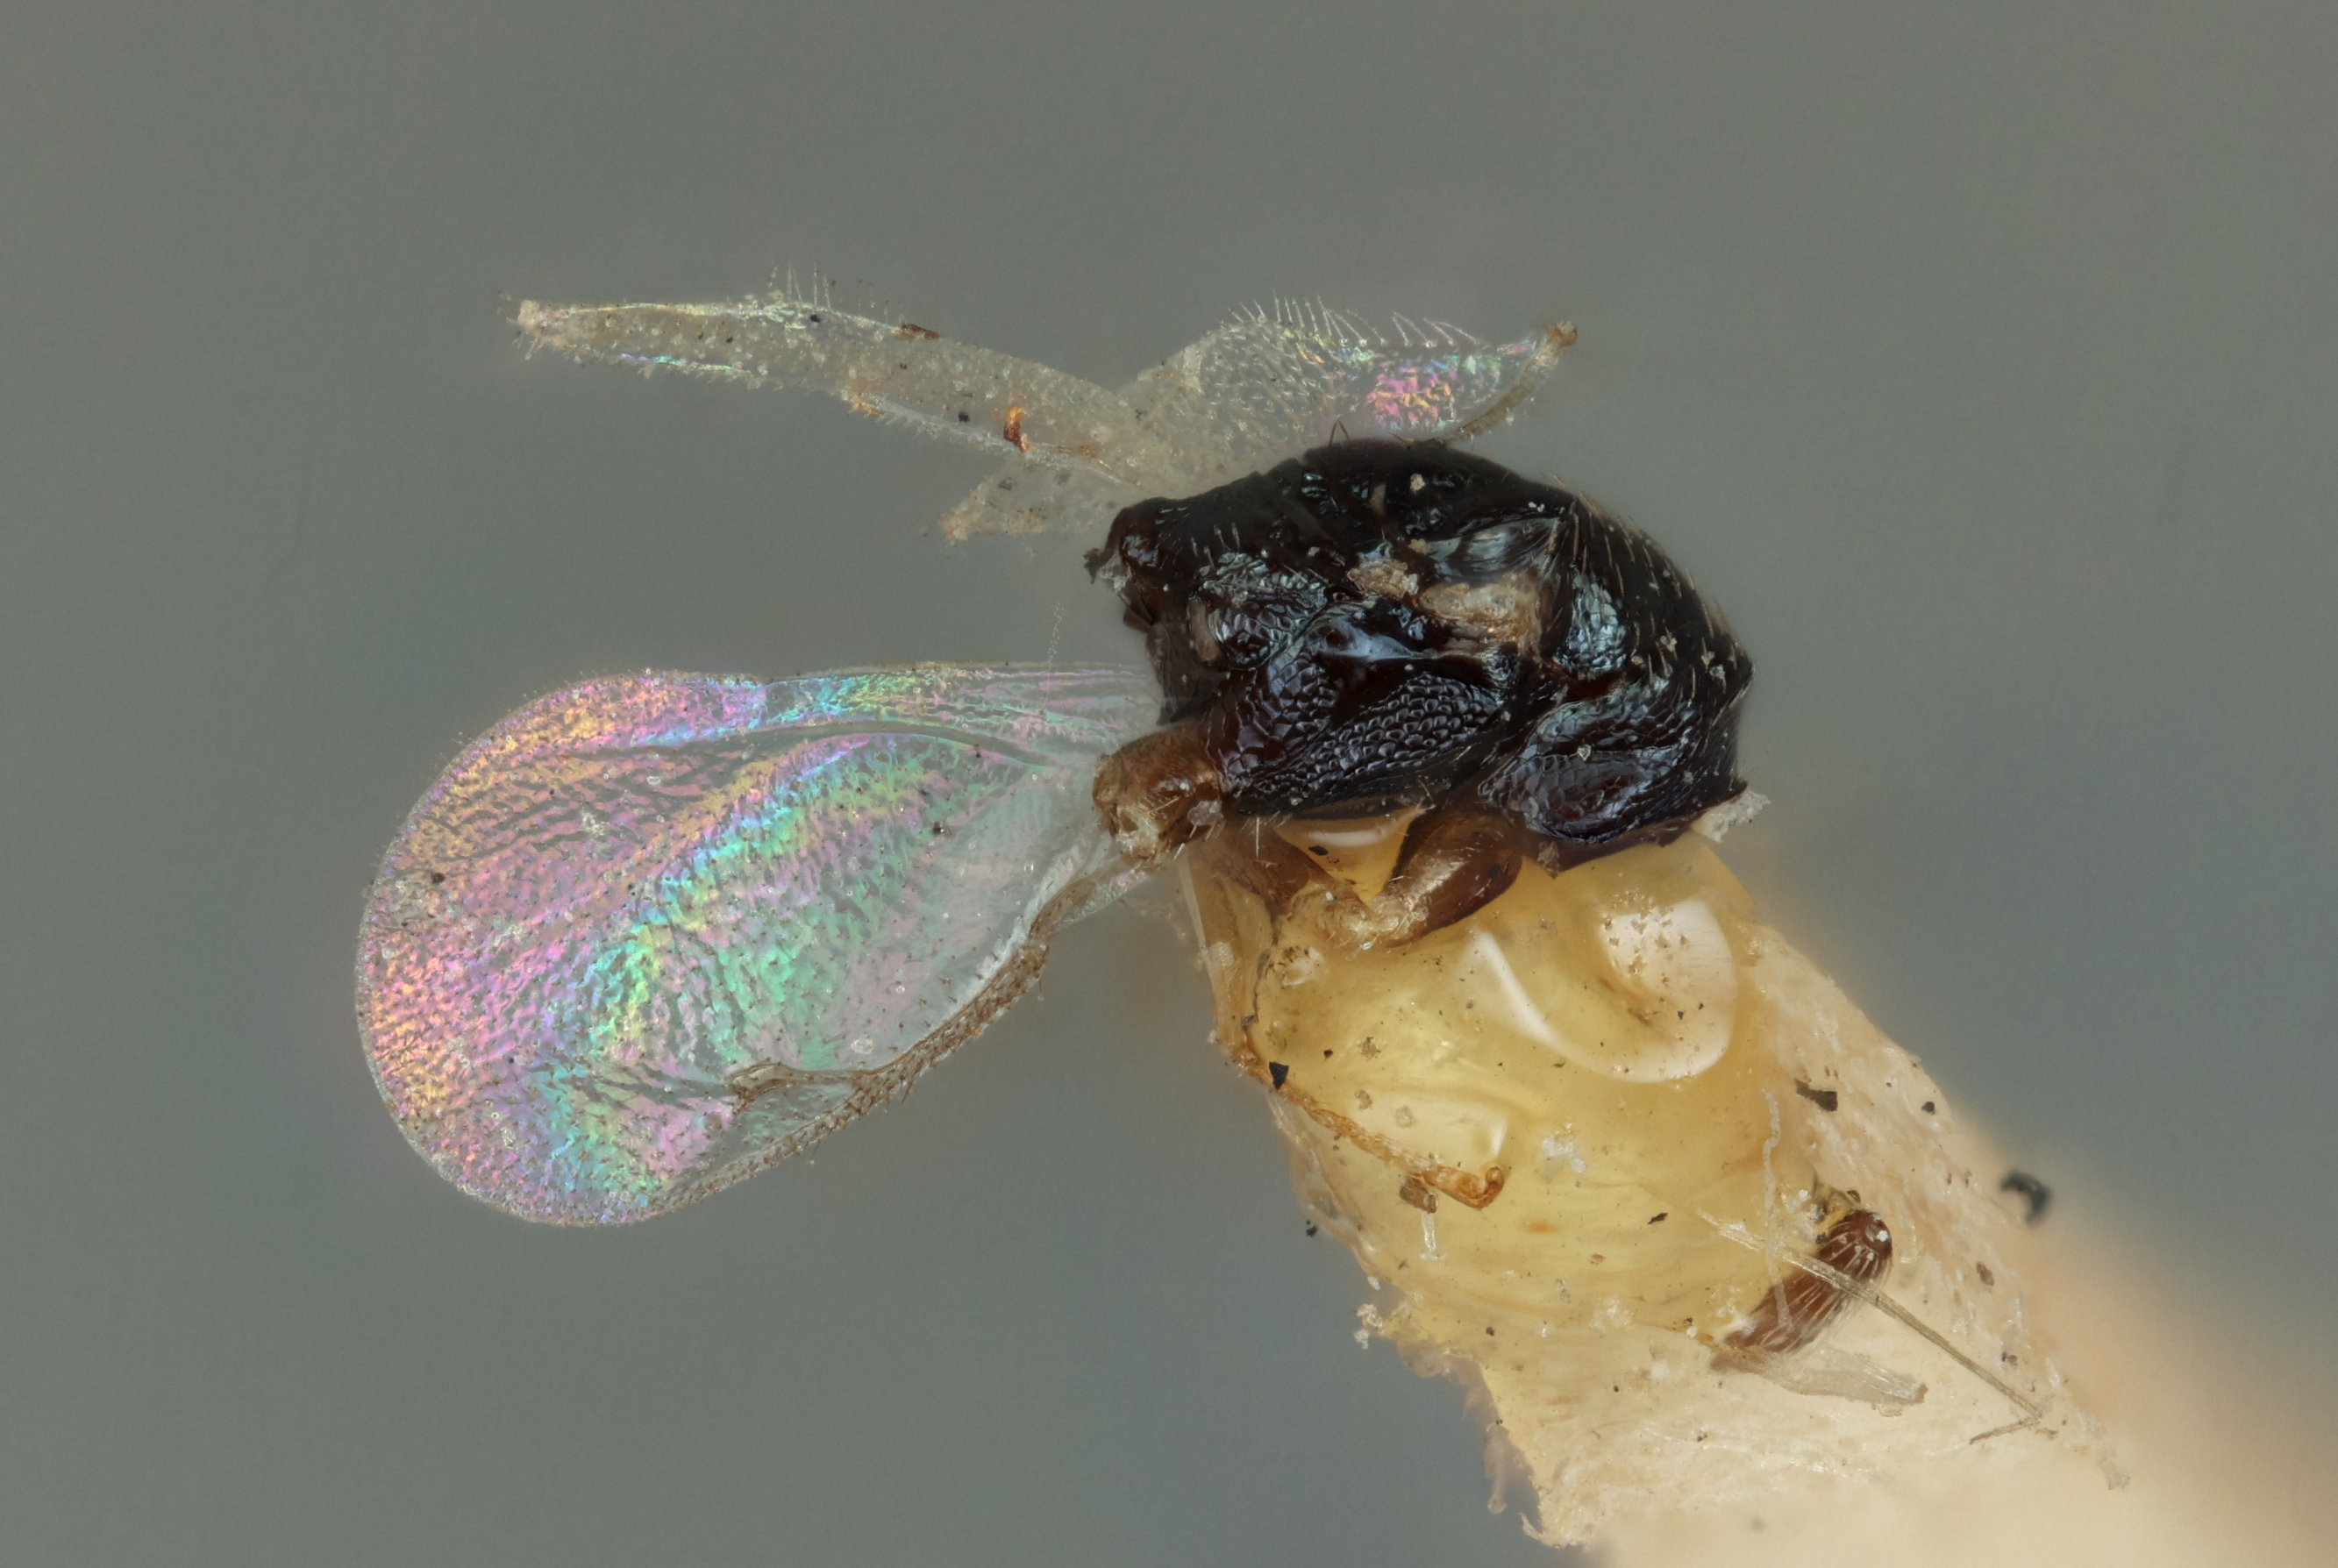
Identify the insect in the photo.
Meraporus requitus
